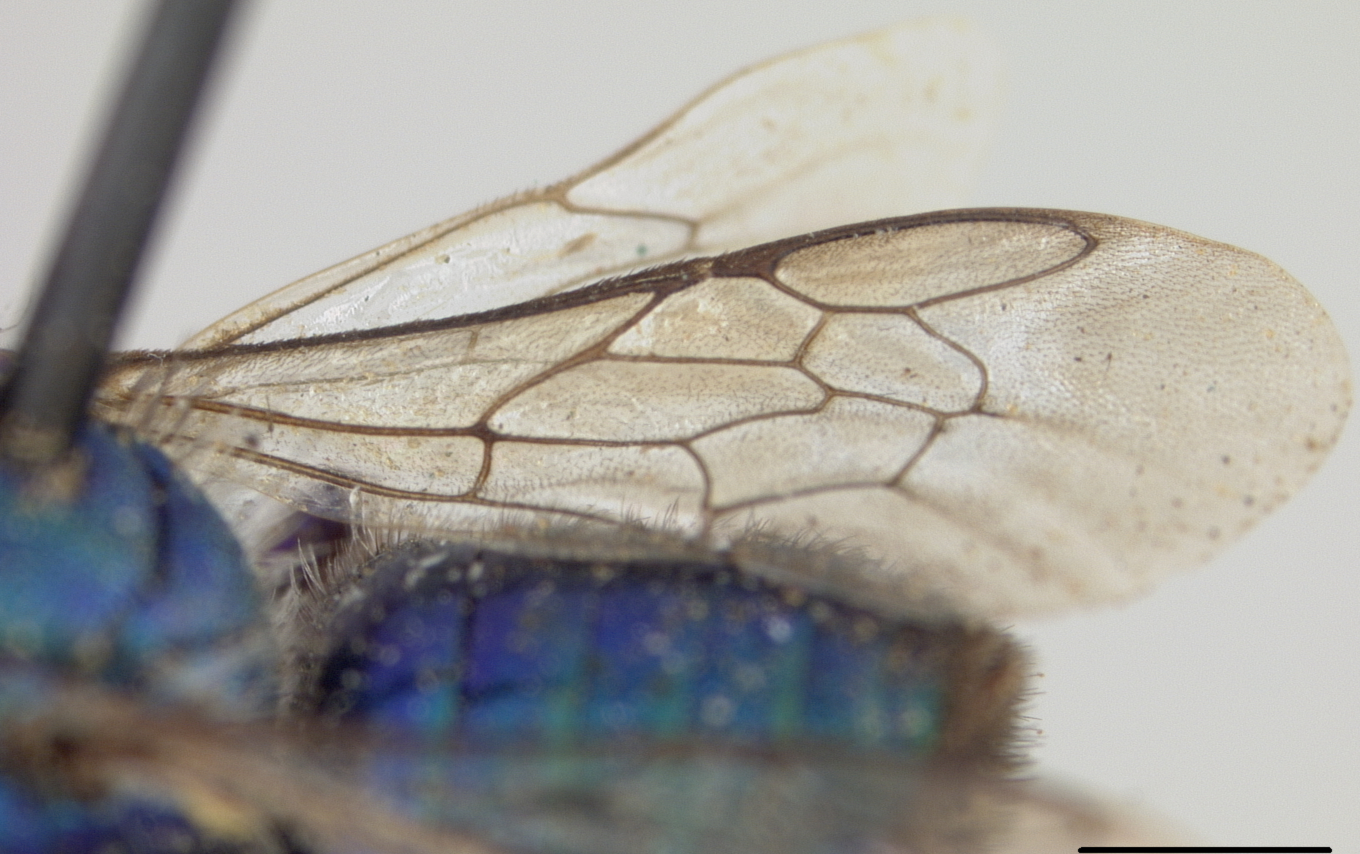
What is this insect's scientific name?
Osmia indeprensa
